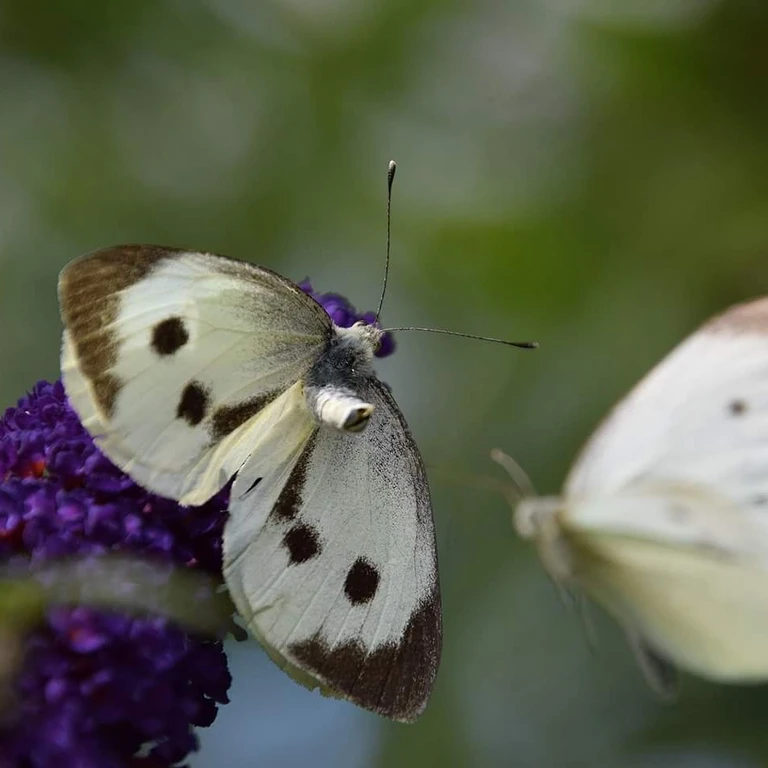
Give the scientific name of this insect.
Pieris brassicae
